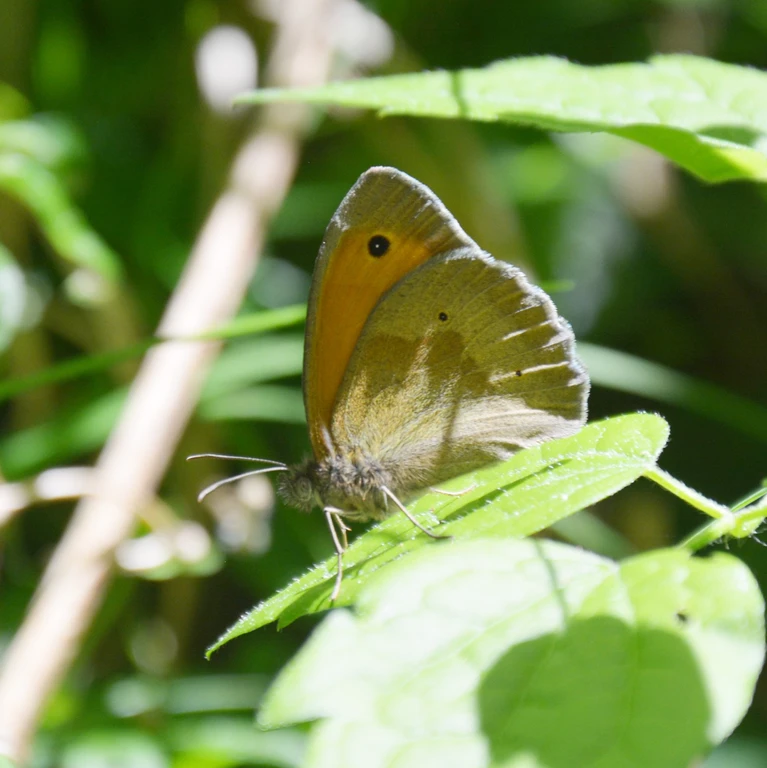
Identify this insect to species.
Maniola jurtina
